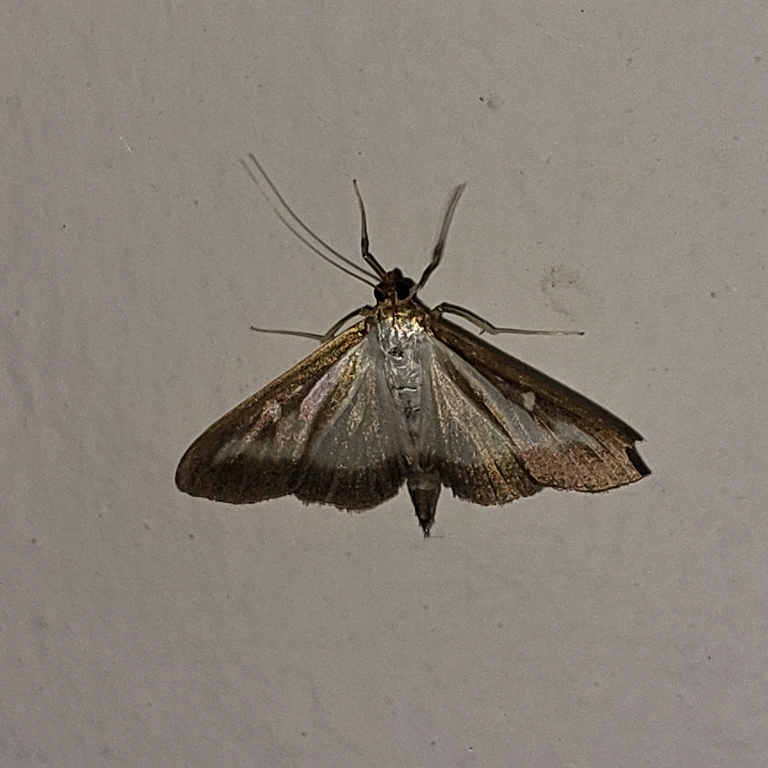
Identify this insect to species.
Cydalima perspectalis
